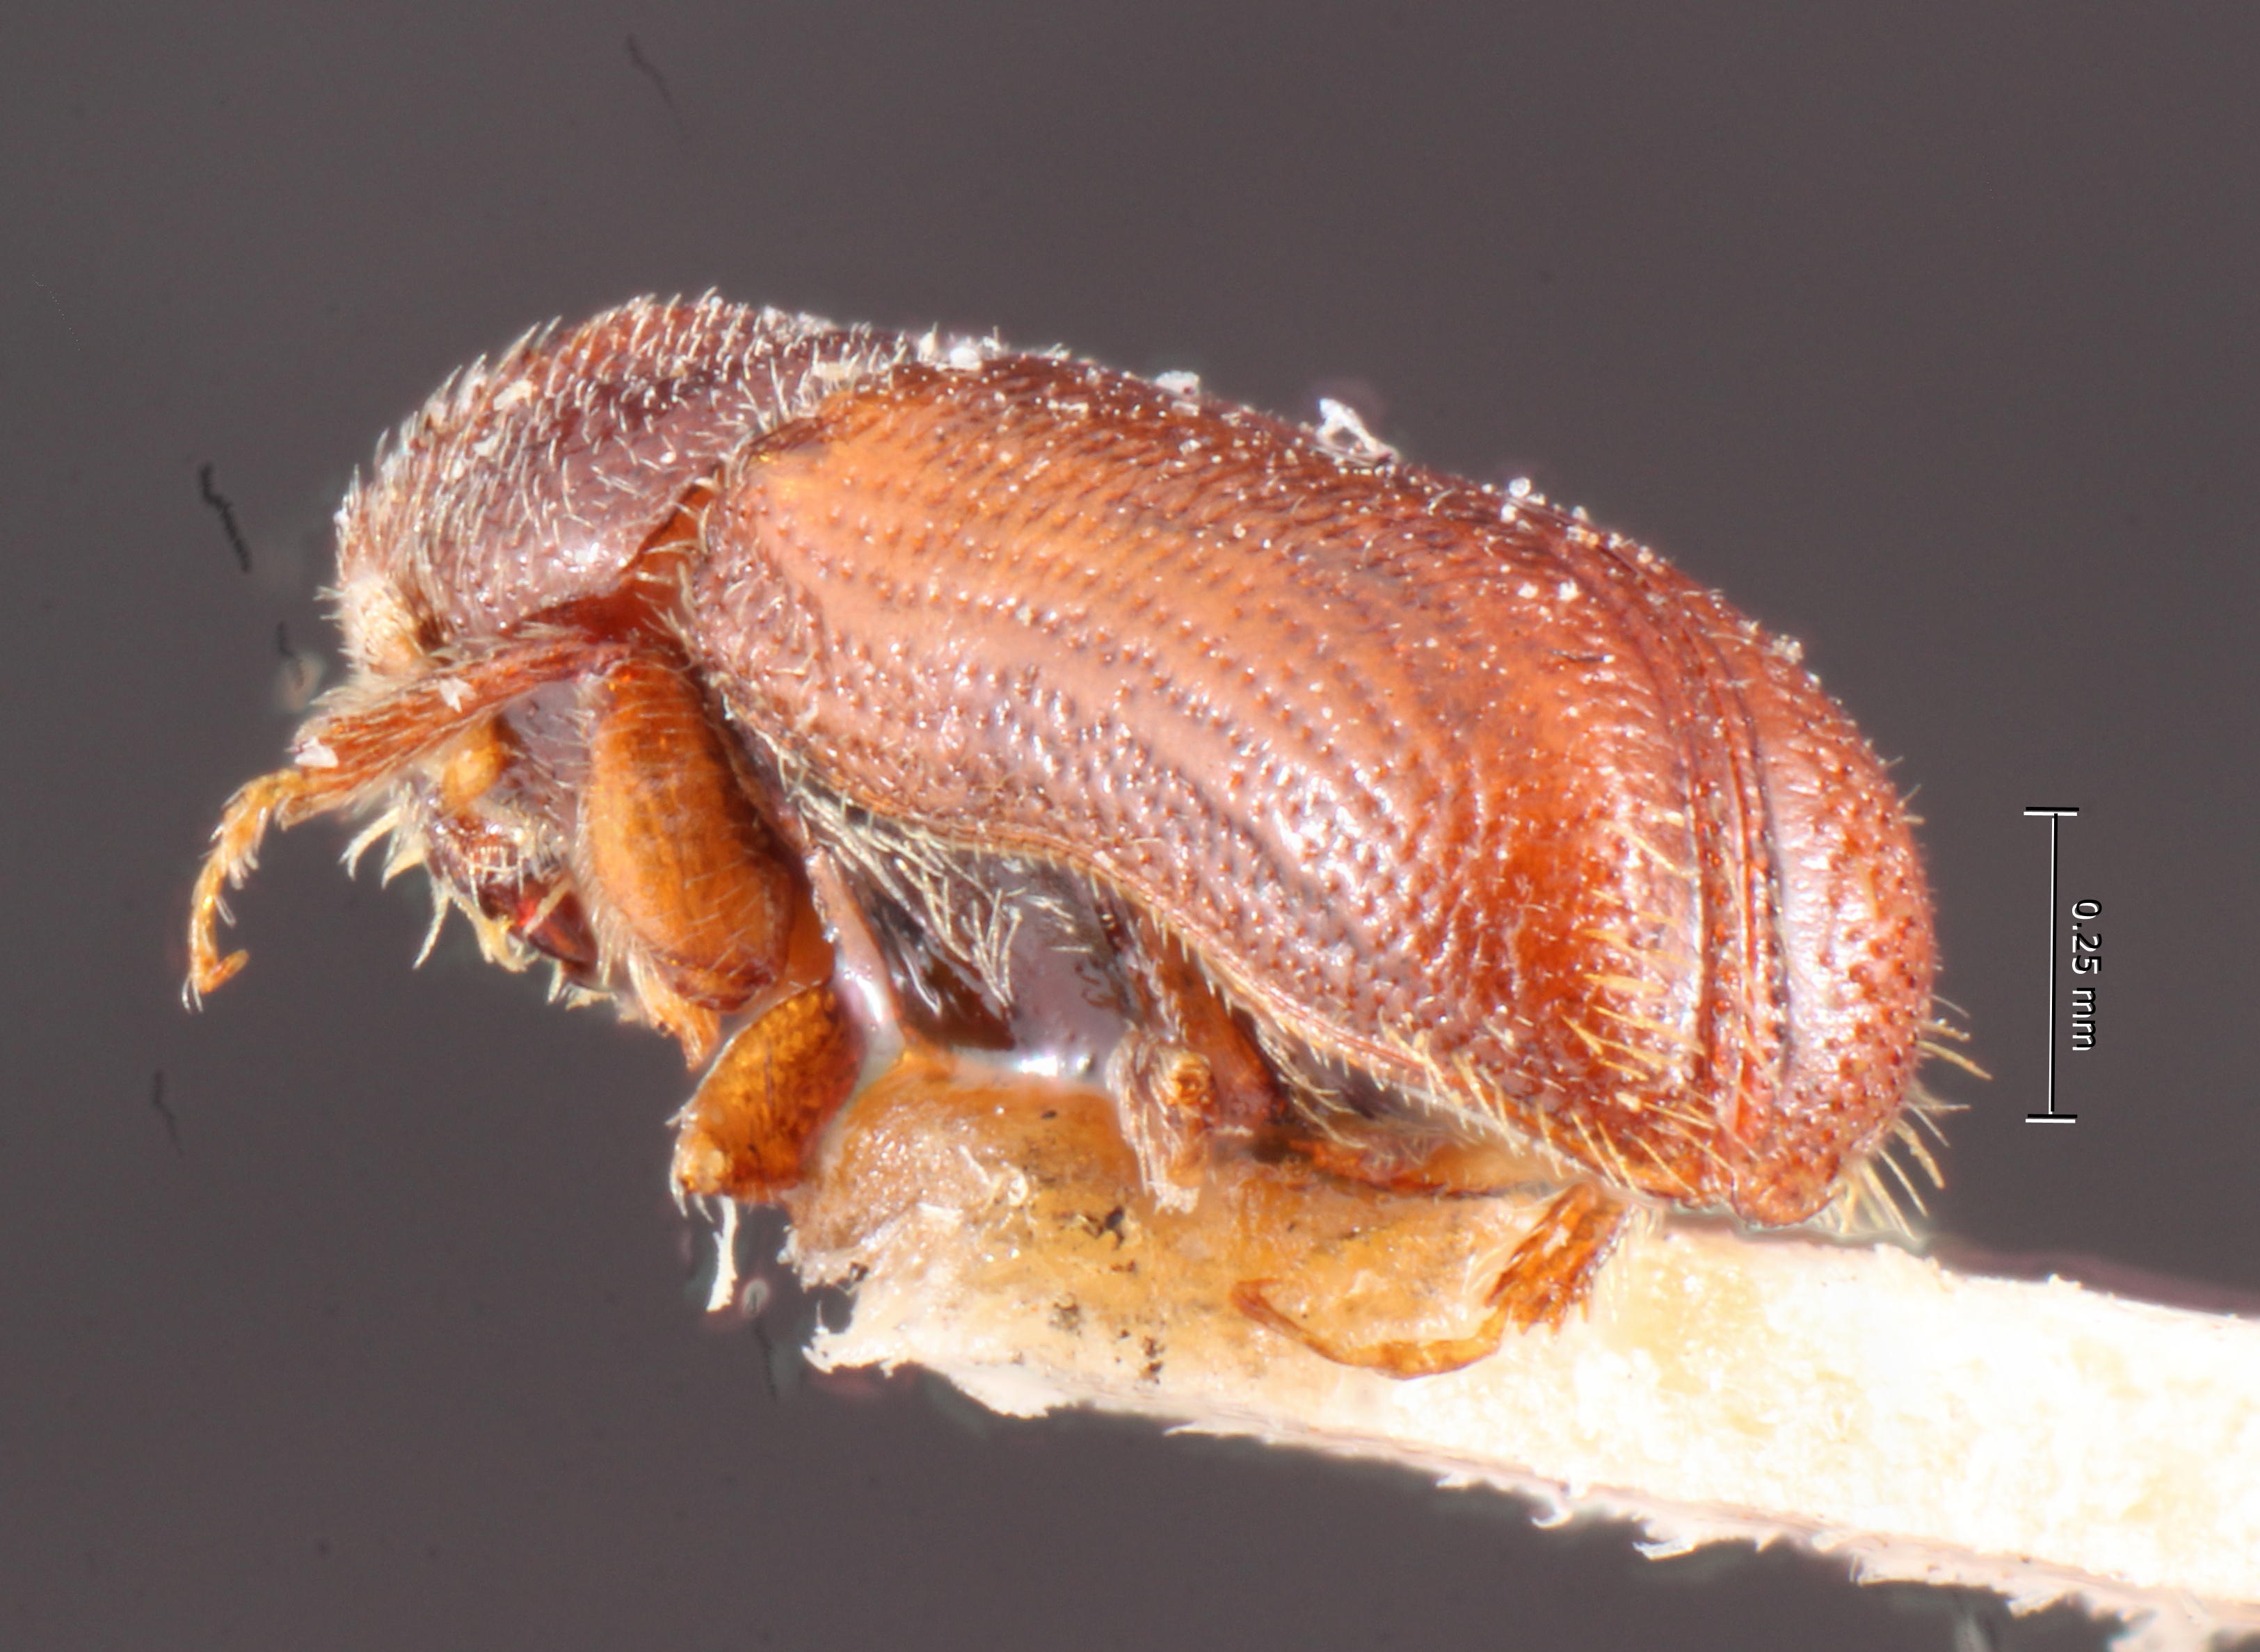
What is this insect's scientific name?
Pityophthorus setosus
